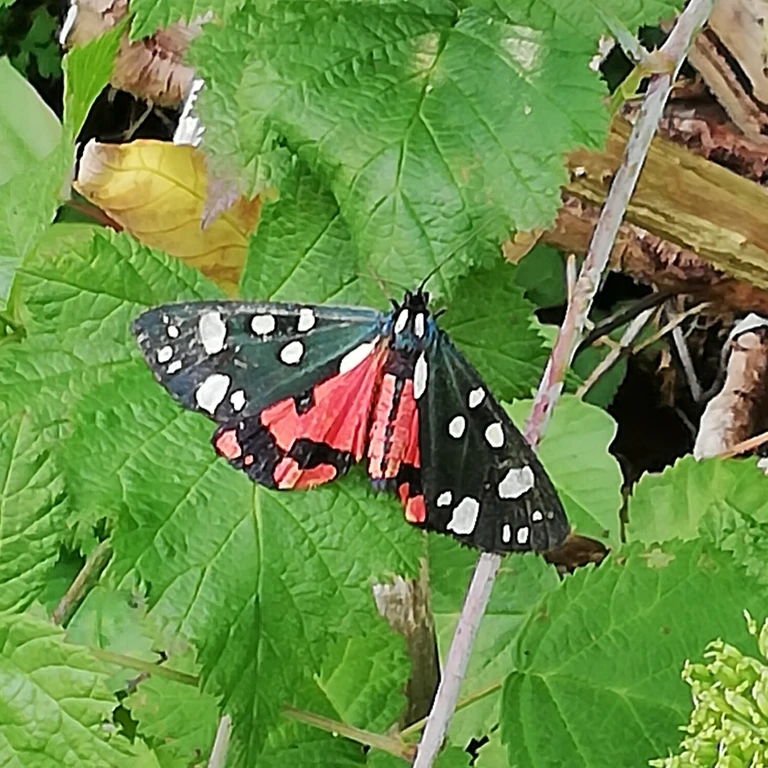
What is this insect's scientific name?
Callimorpha dominula
